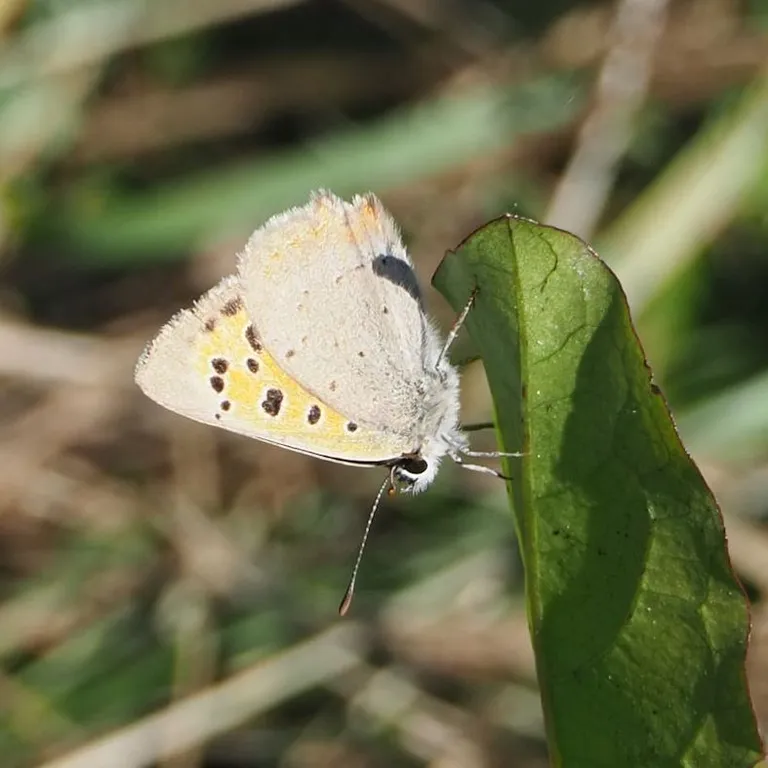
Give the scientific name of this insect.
Lycaena phlaeas
